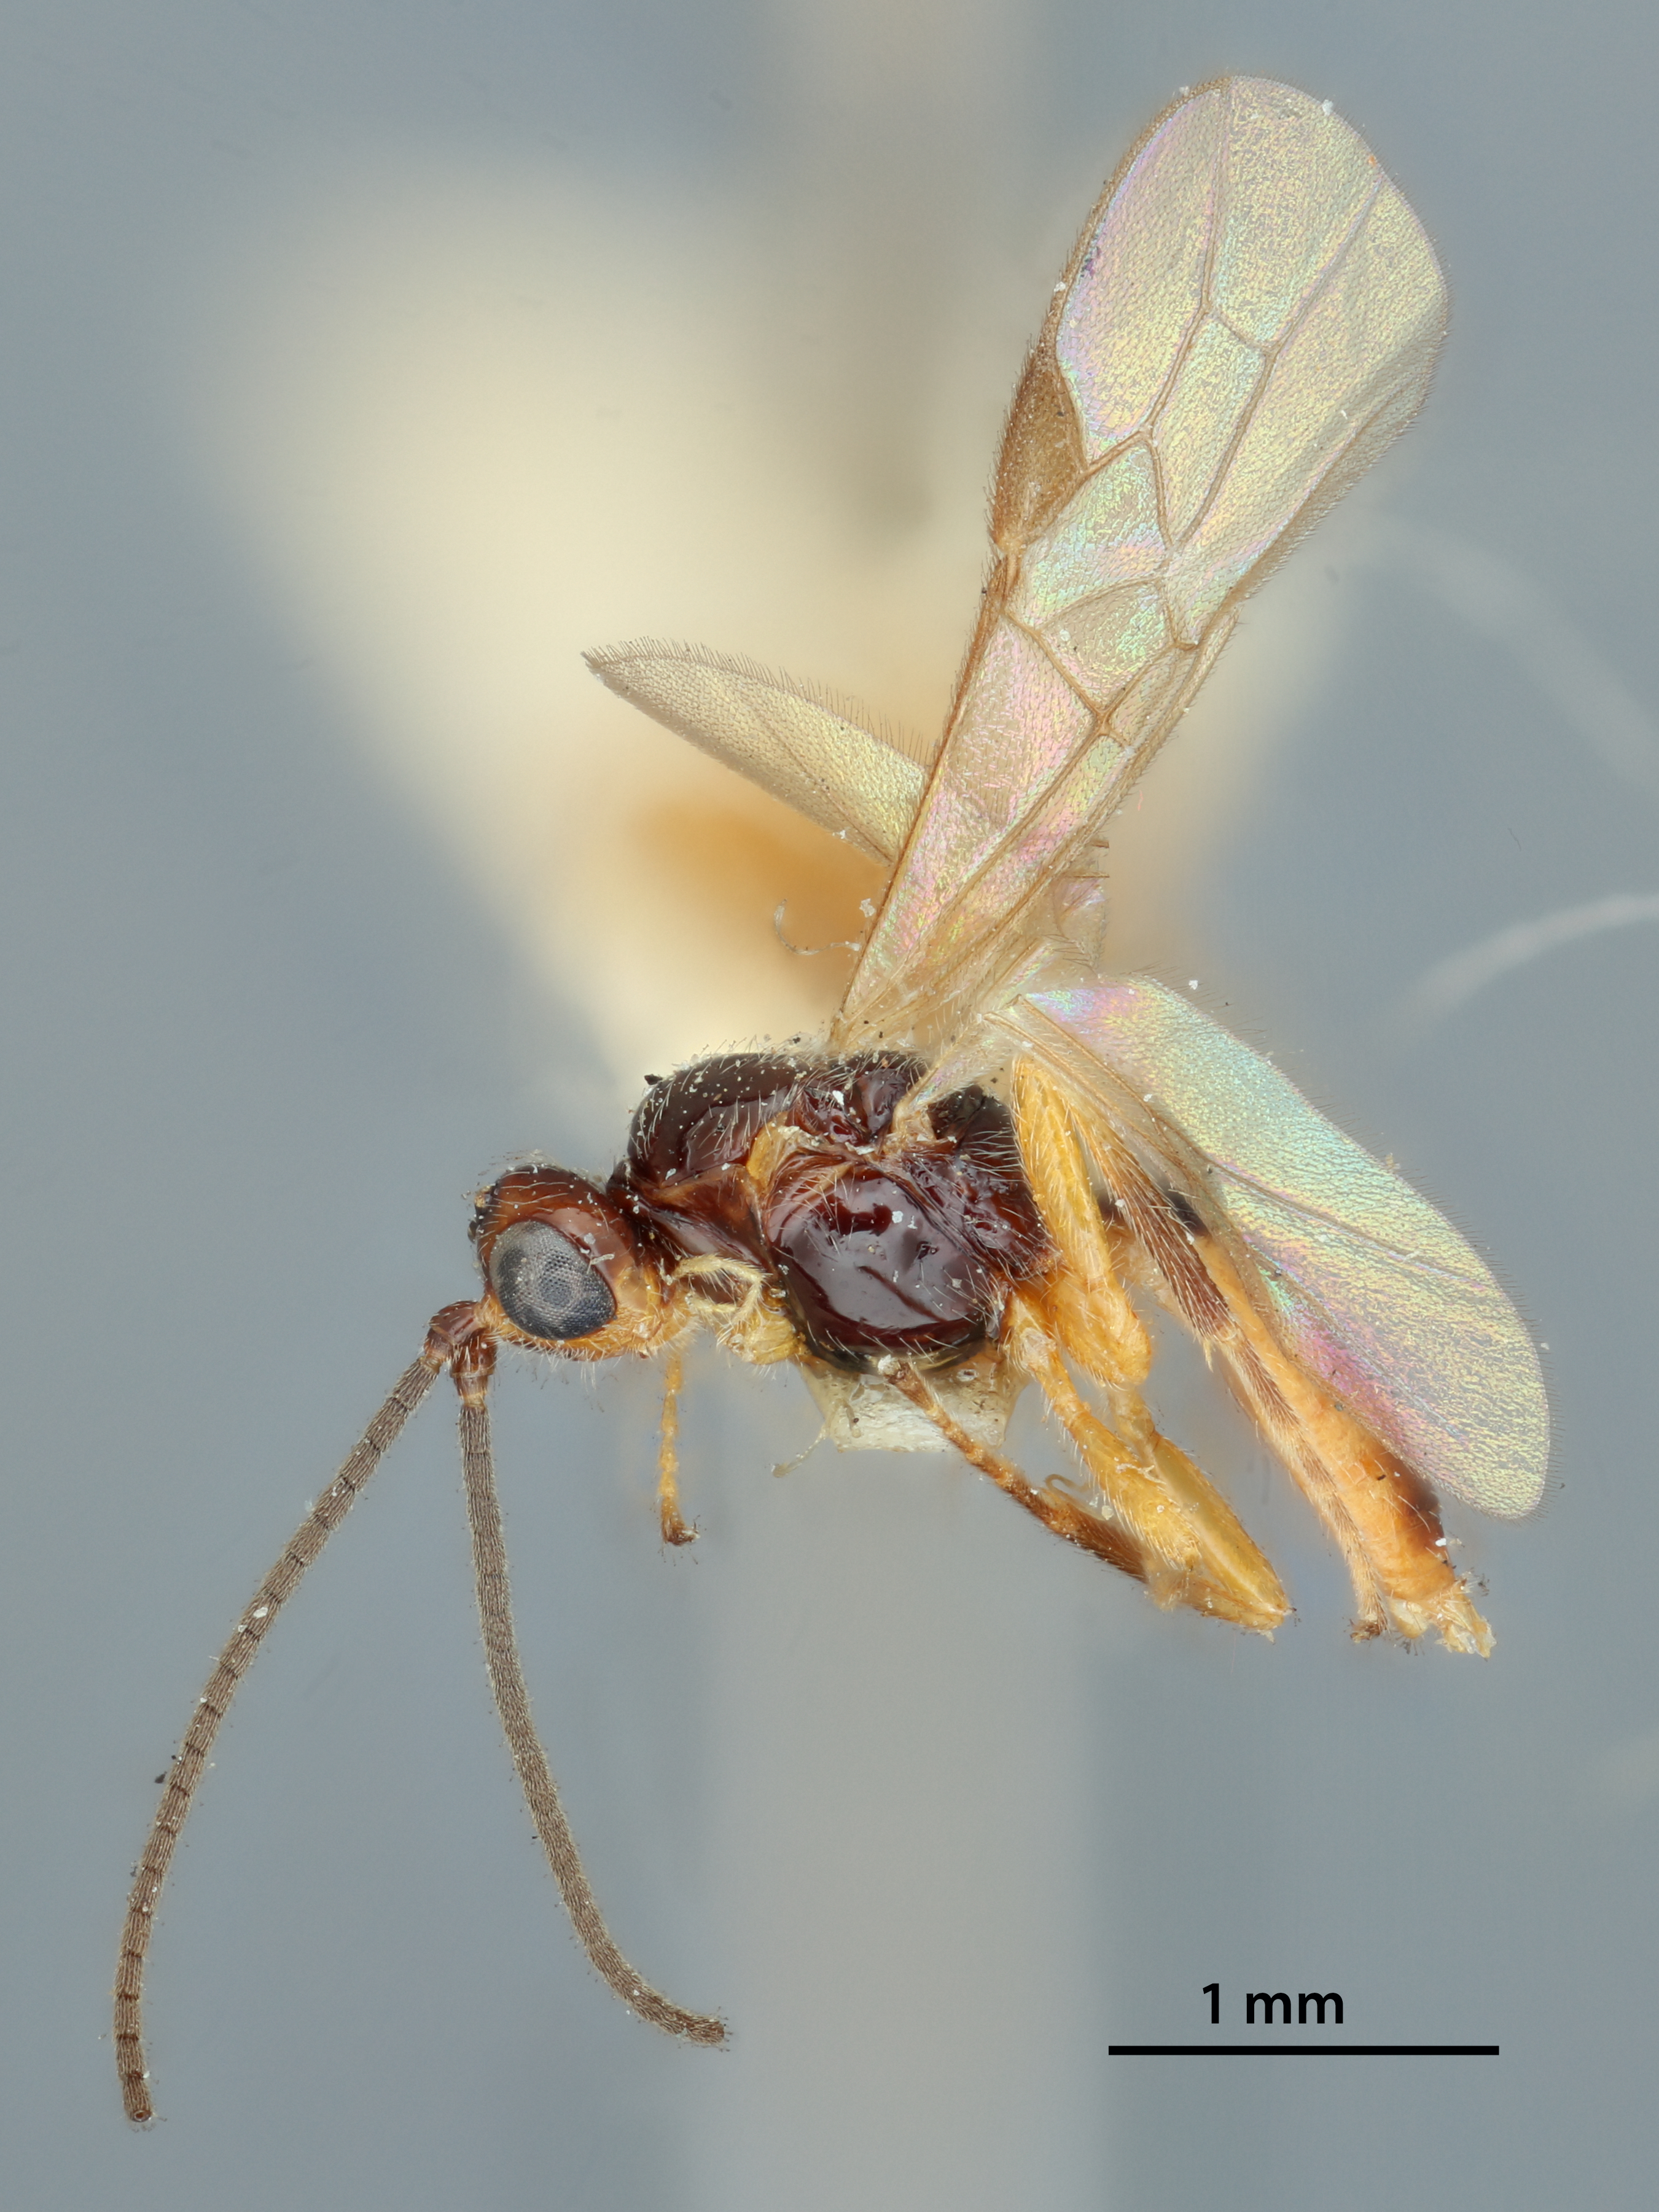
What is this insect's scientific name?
Bracon cookii
